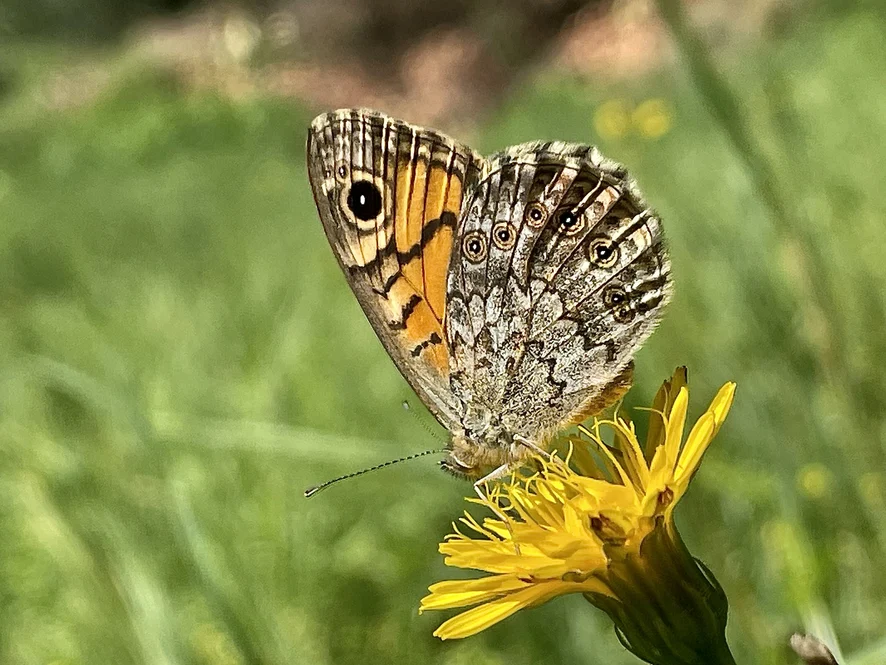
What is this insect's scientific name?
Lasiommata megera (also Pararge megera)
